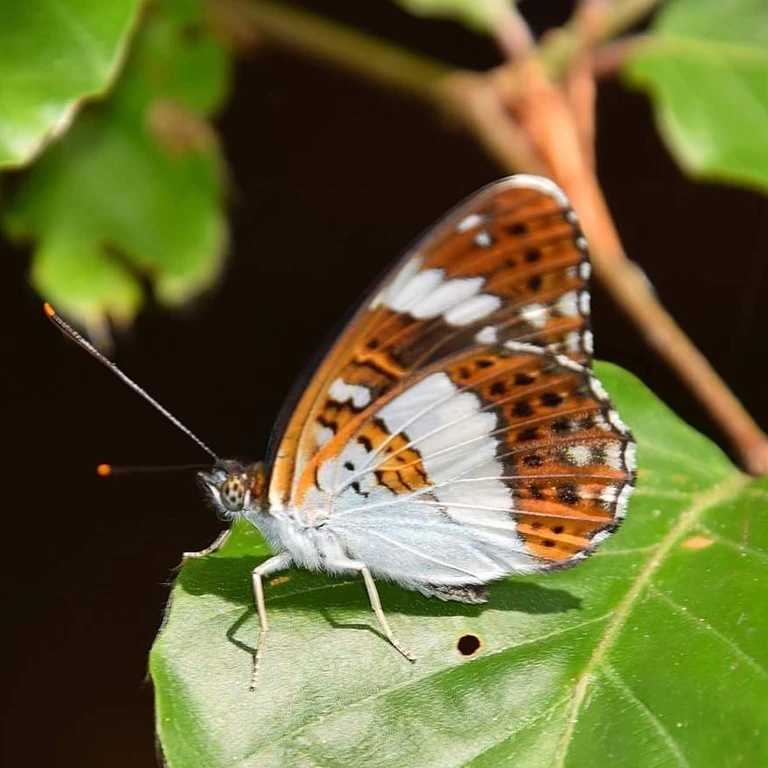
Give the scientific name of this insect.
Limenitis camilla (also Ladoga camilla)
